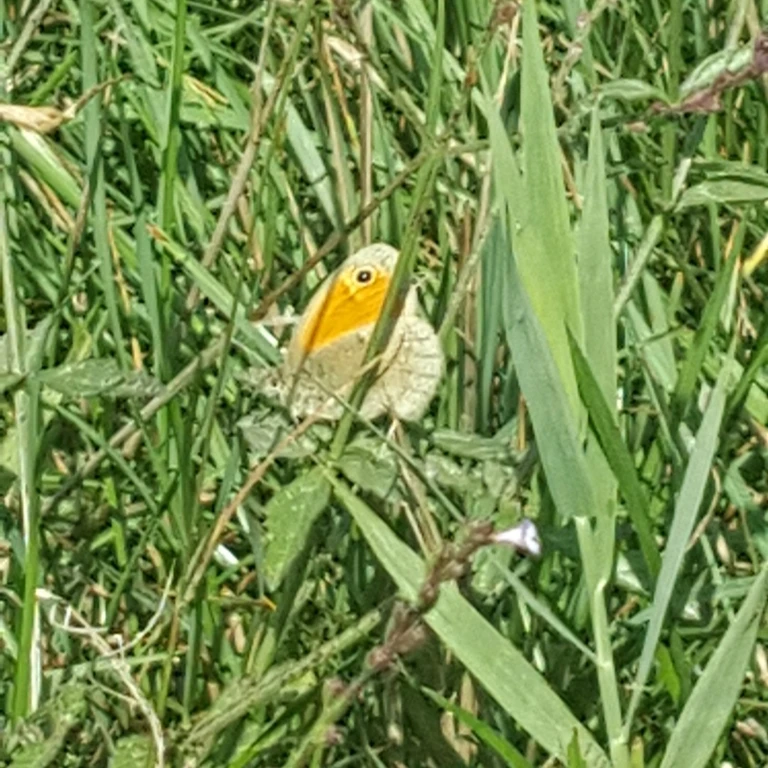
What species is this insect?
Coenonympha pamphilus
